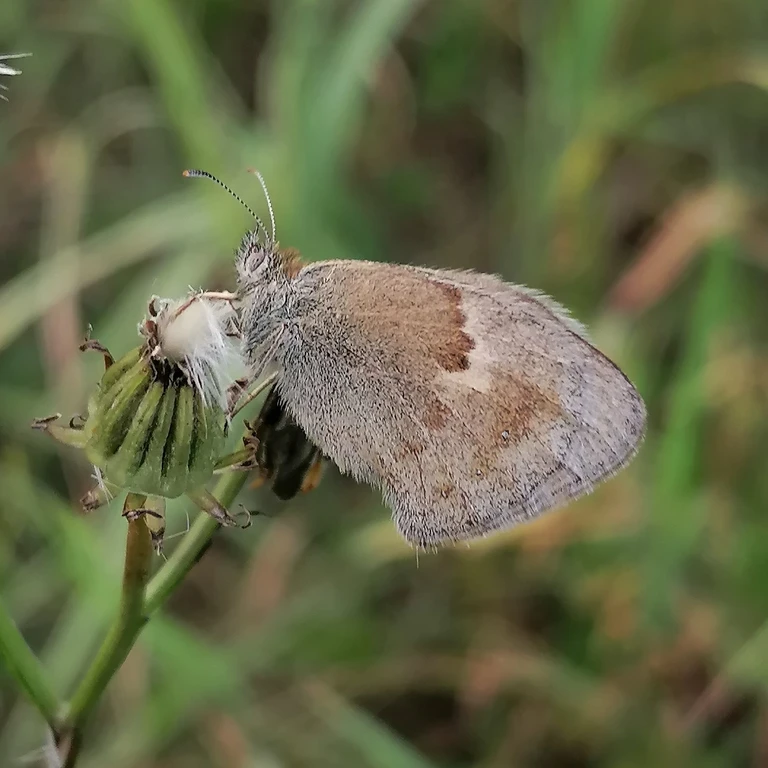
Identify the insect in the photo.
Coenonympha pamphilus
